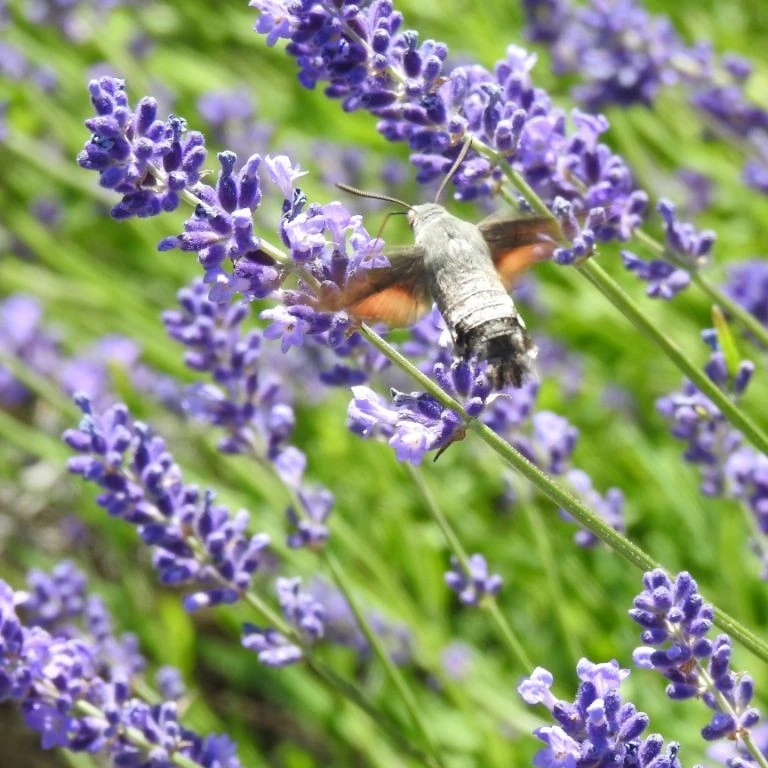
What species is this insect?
Macroglossum stellatarum
